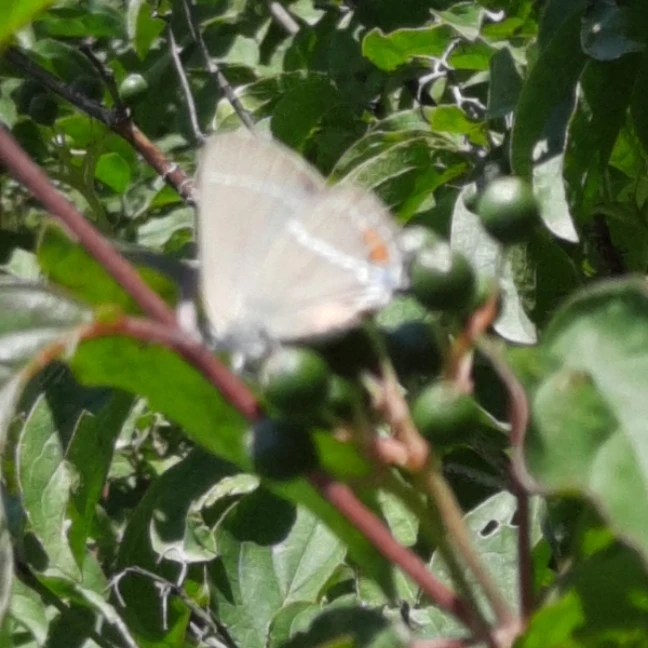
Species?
Satyrium spini (also Tuttiola spini)
